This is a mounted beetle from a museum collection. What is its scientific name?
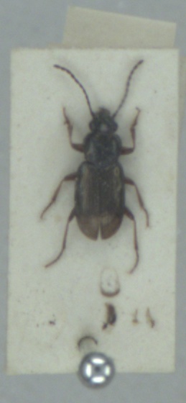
Pogonus chalceus
